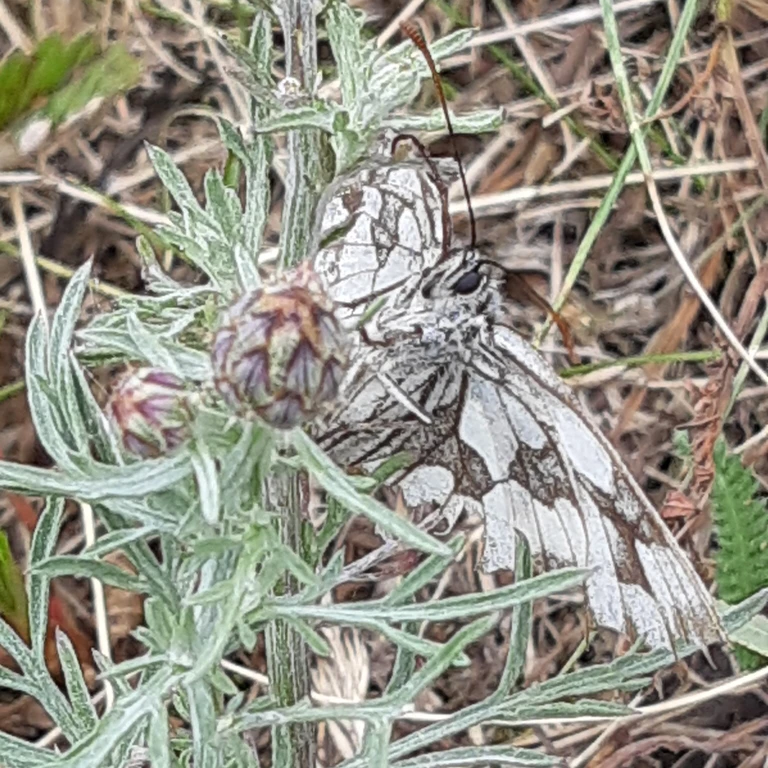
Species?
Melanargia galathea
